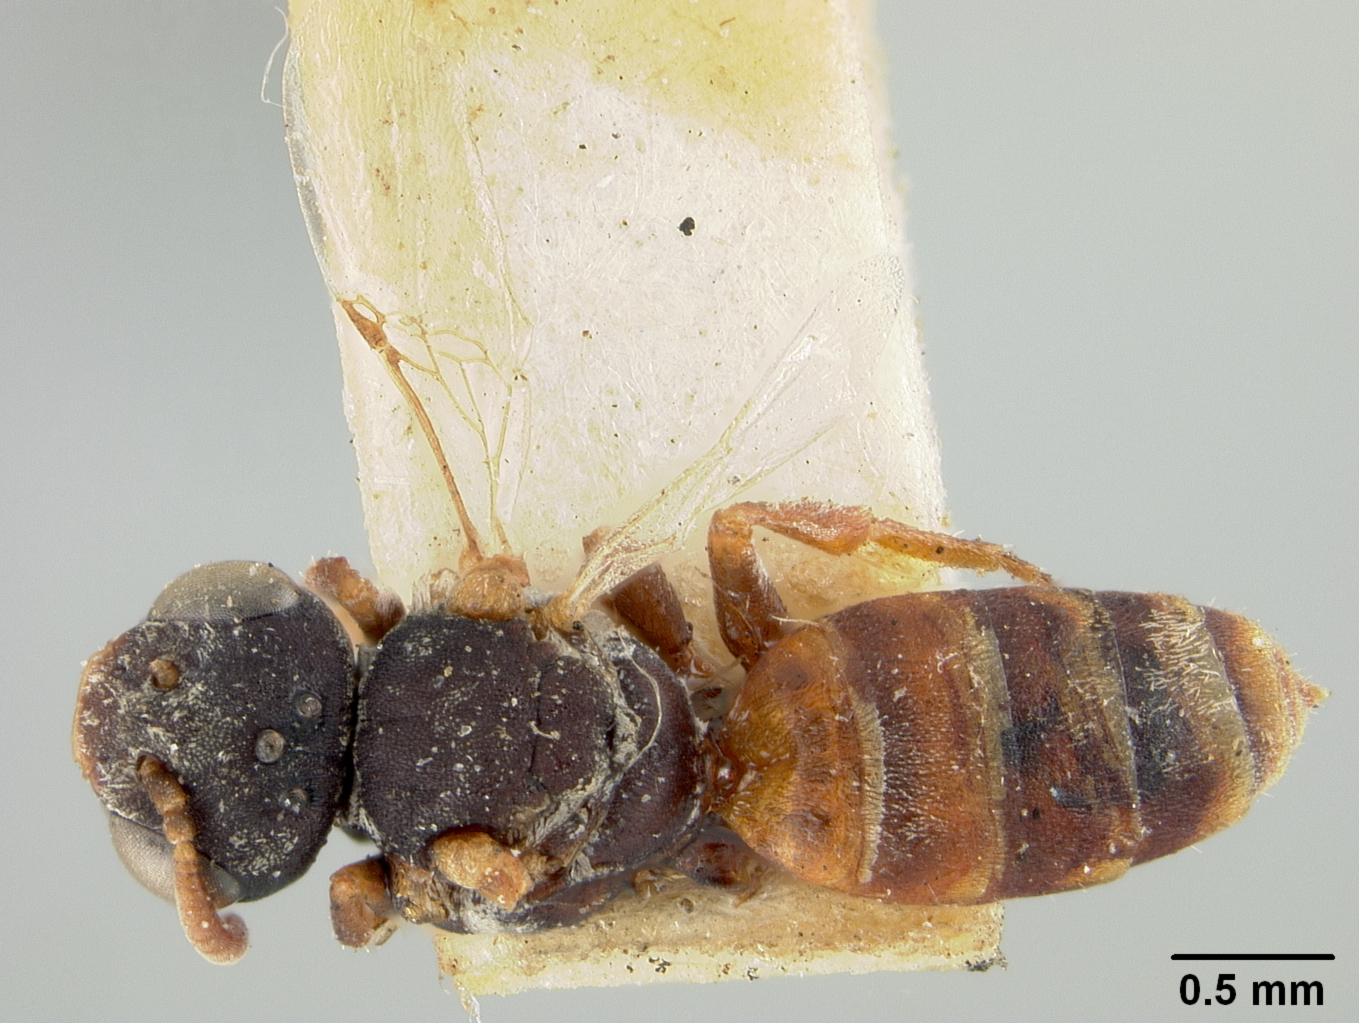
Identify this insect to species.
Neolarra pruinosa
